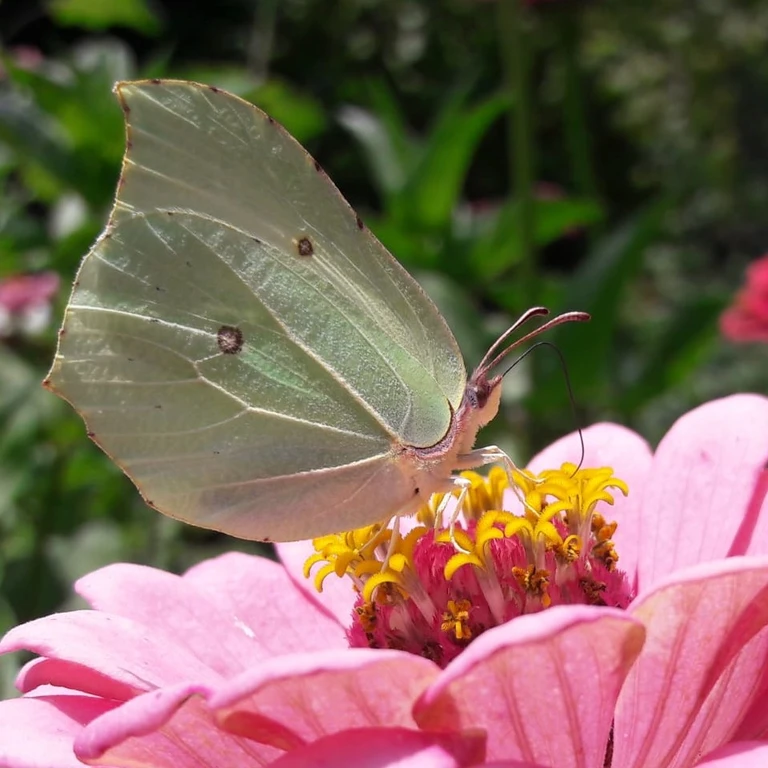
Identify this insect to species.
Gonepteryx rhamni
